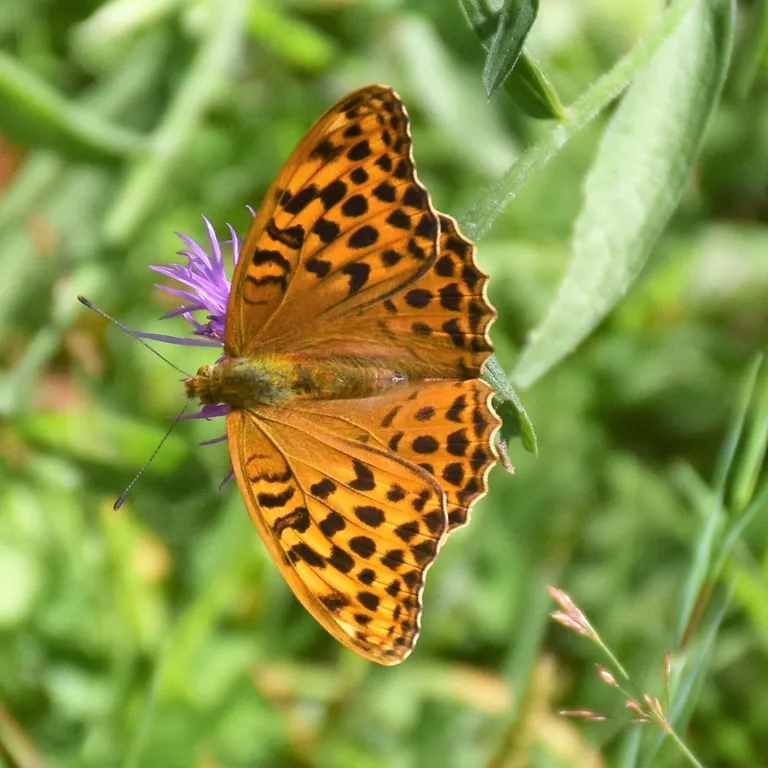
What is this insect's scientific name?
Argynnis paphia
